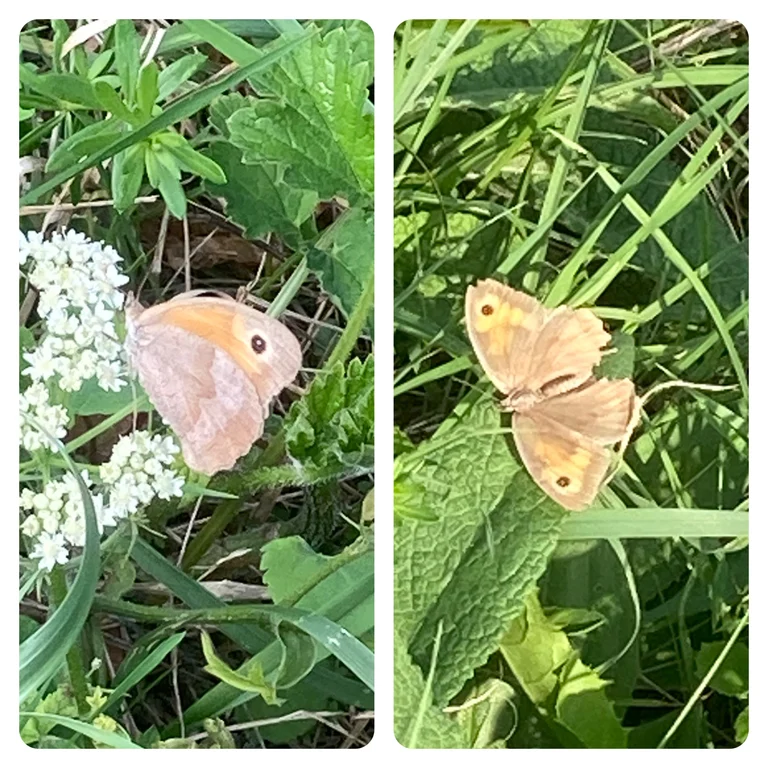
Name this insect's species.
Maniola jurtina
